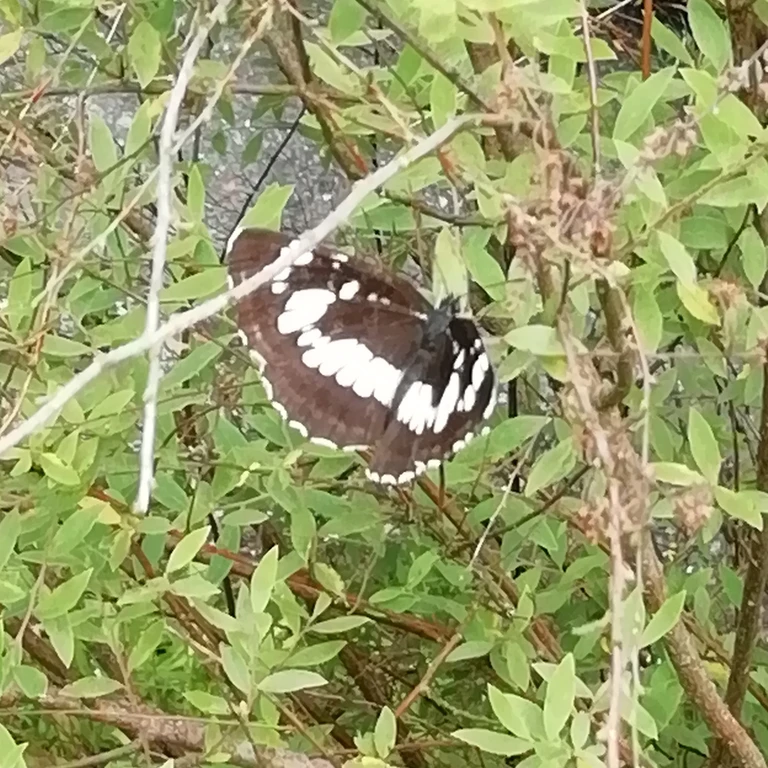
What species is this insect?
Neptis rivularis
